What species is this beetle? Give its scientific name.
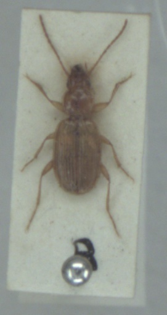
Trechus fulvus
